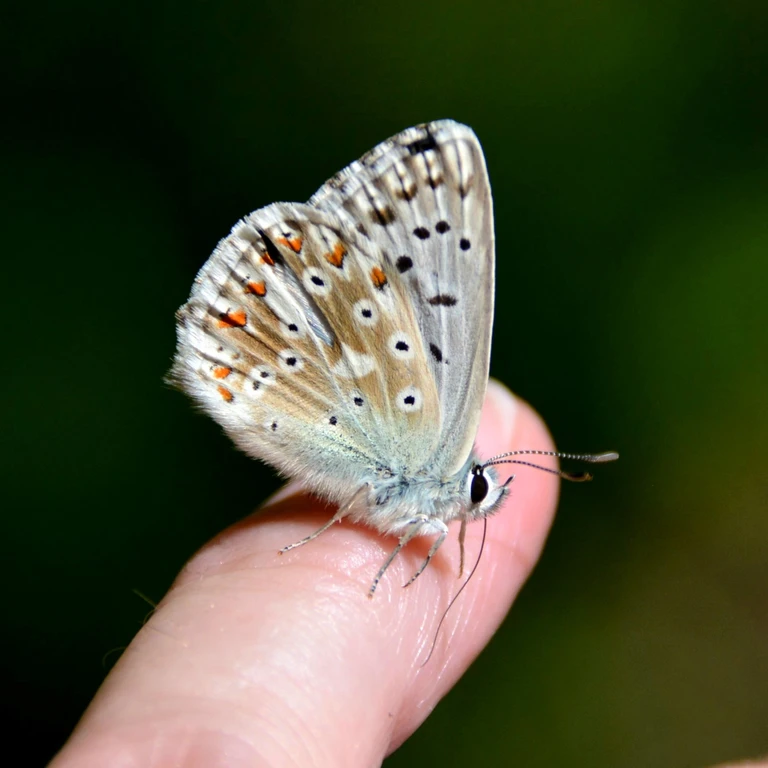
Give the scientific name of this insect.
Lysandra coridon
